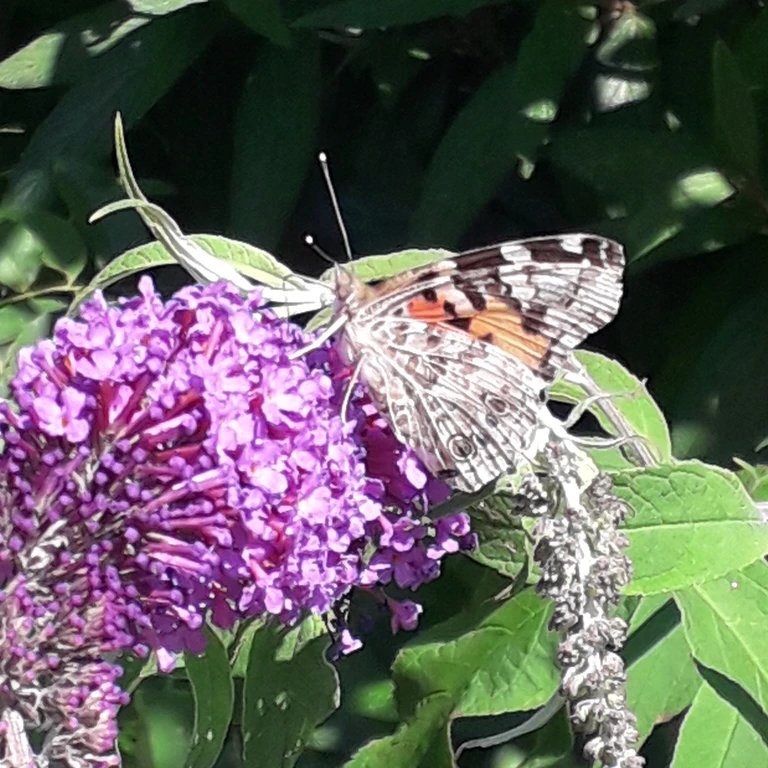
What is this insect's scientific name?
Vanessa cardui
